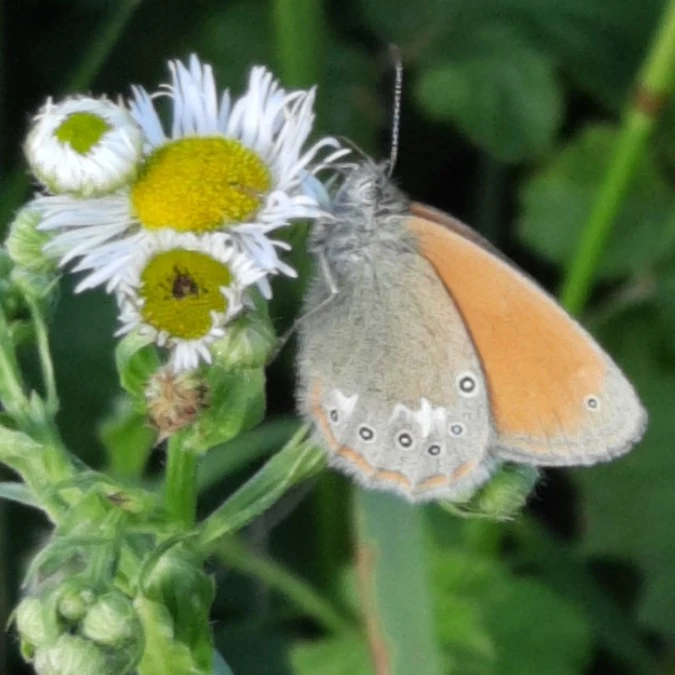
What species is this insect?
Coenonympha glycerion (also Coenonympha iphis)
